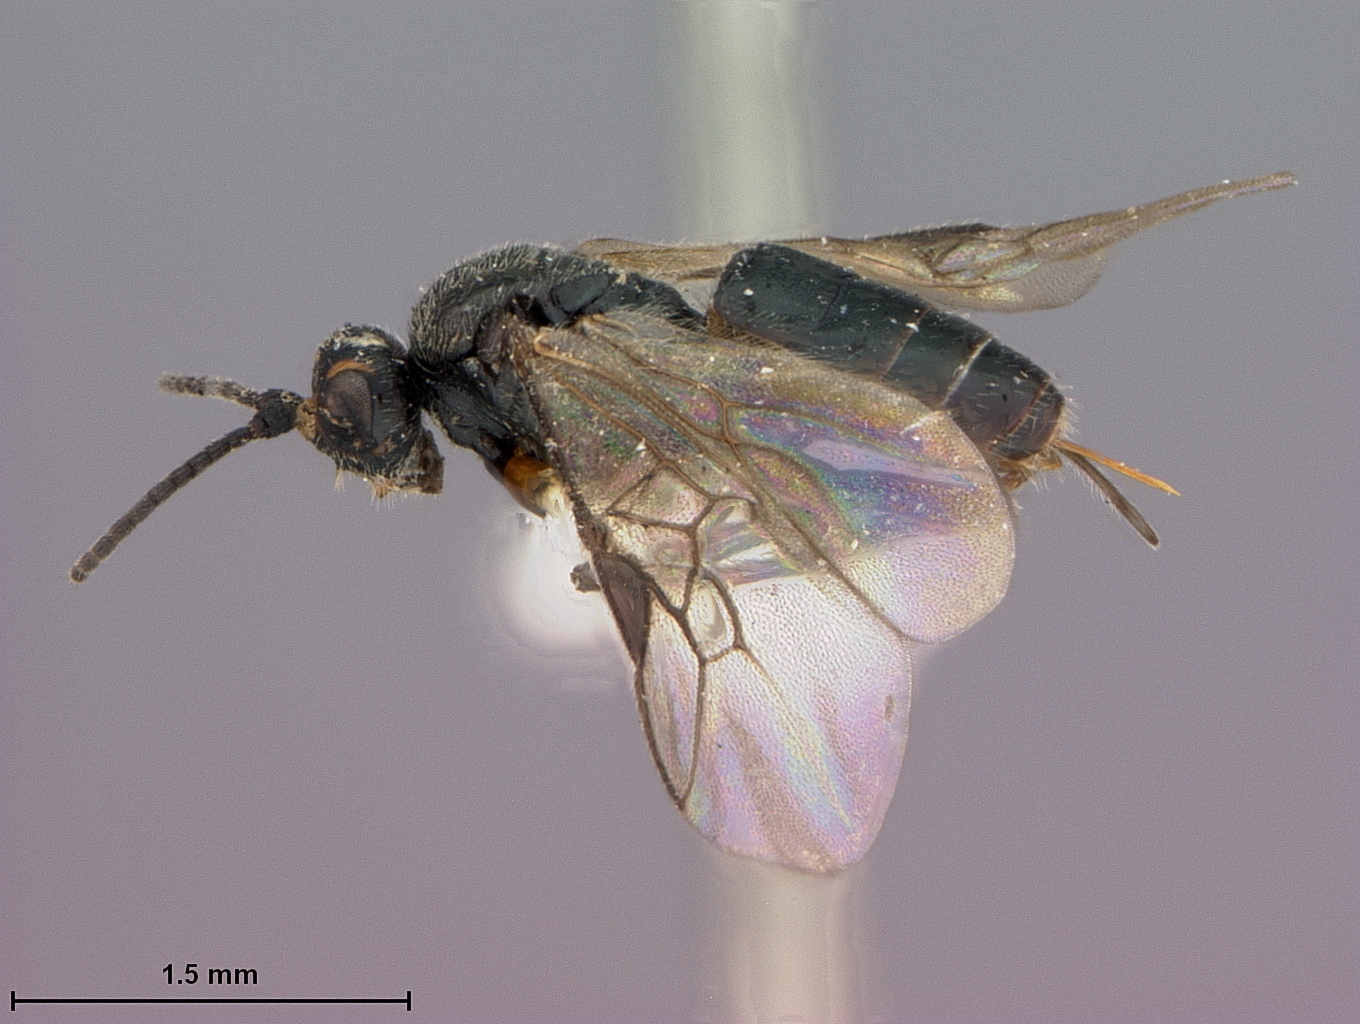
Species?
Habrobracon erucarum
